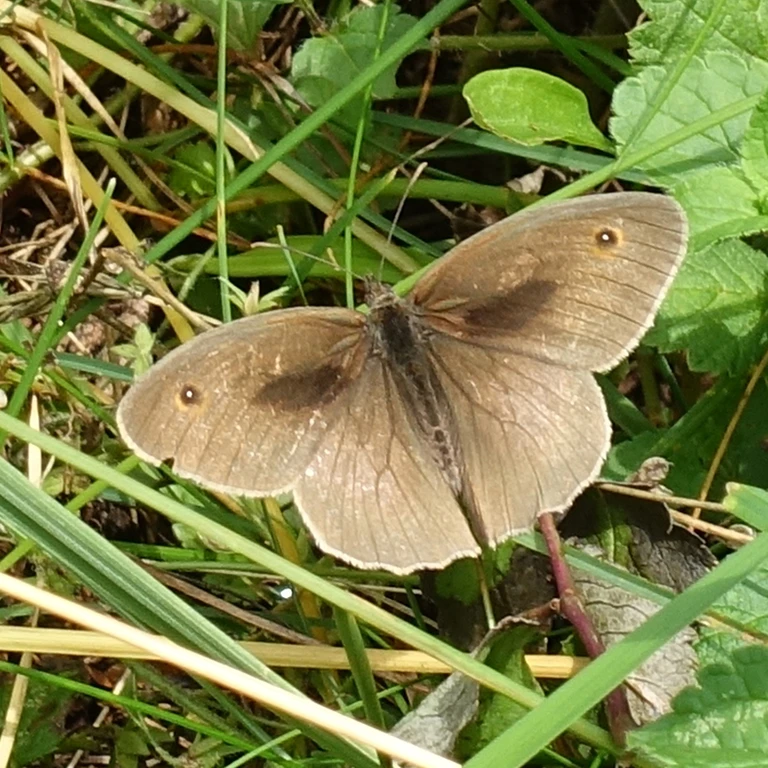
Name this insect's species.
Maniola jurtina
